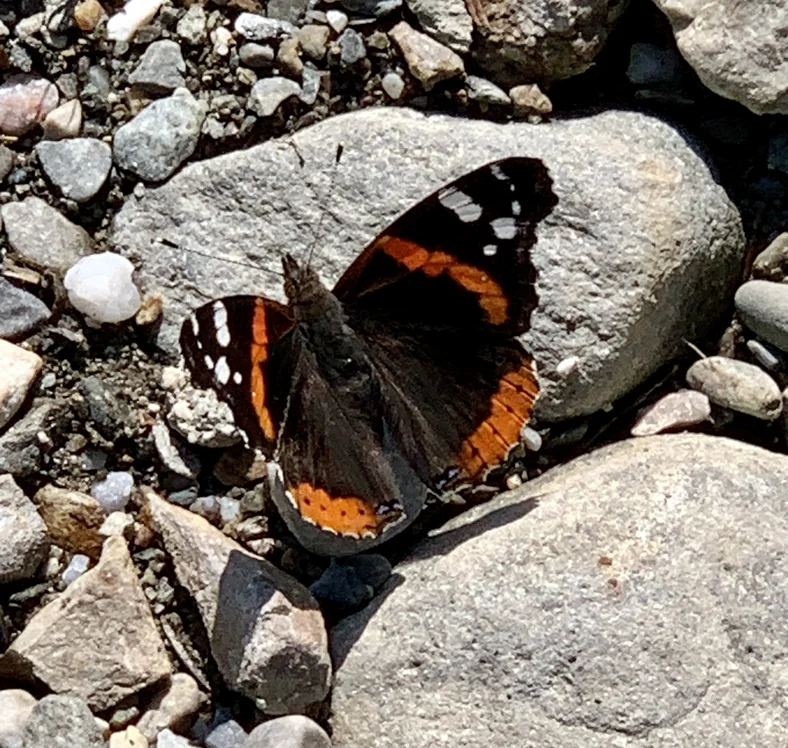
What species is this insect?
Vanessa atalanta
